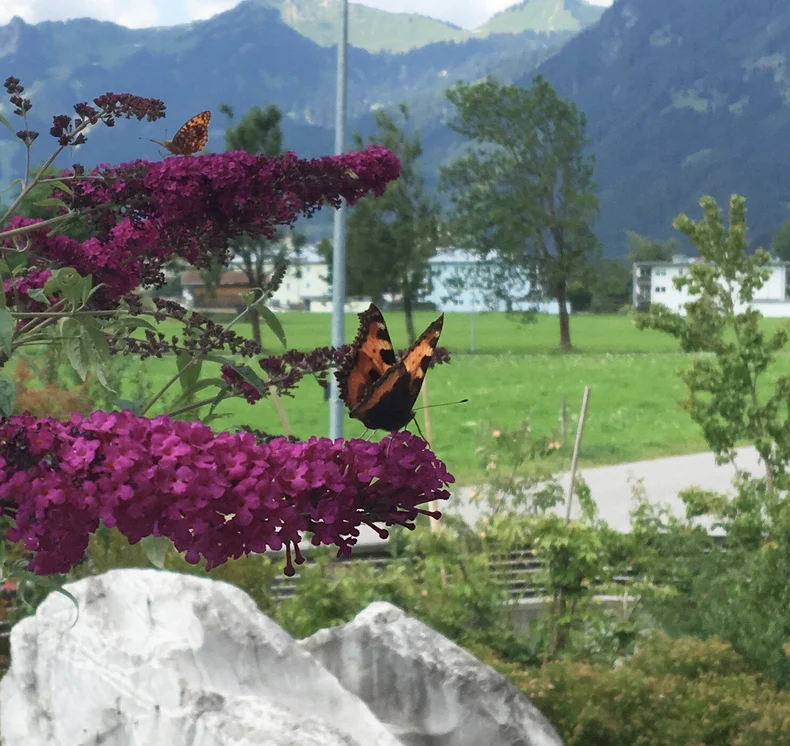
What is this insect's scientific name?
Aglais urticae
